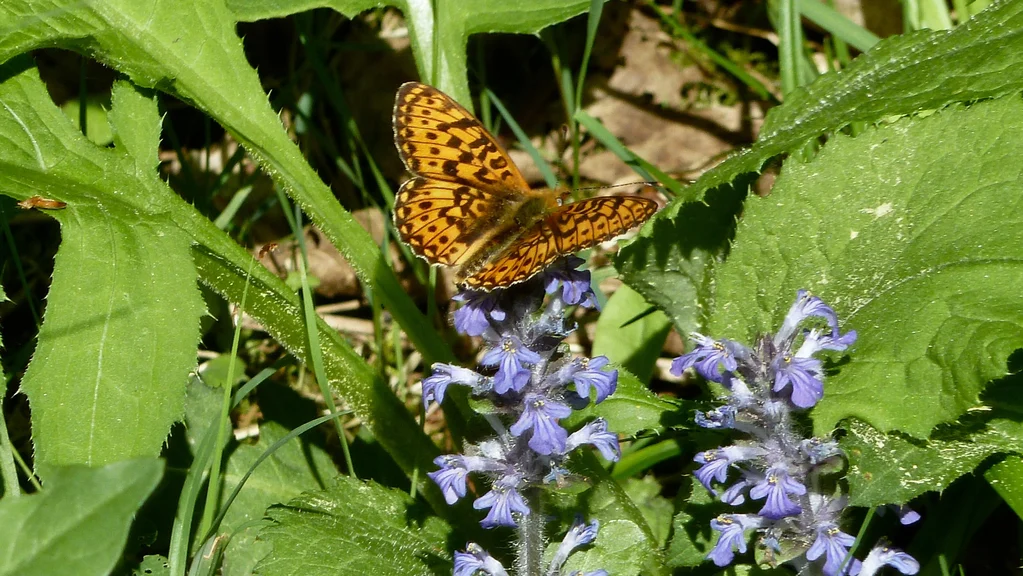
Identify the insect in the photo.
Boloria euphrosyne (also Clossiana euphrosyne)
